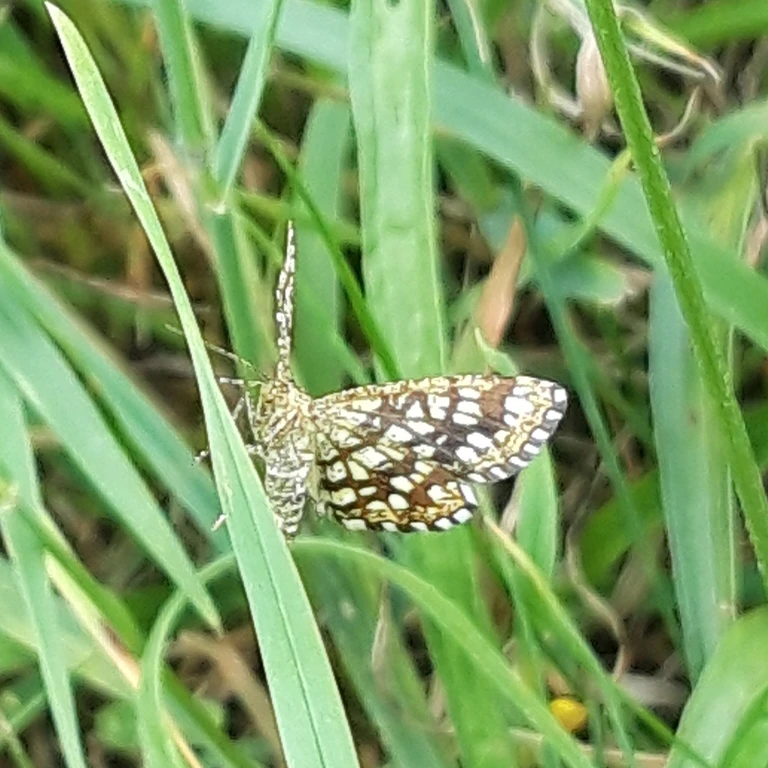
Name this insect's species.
Chiasmia clathrata
